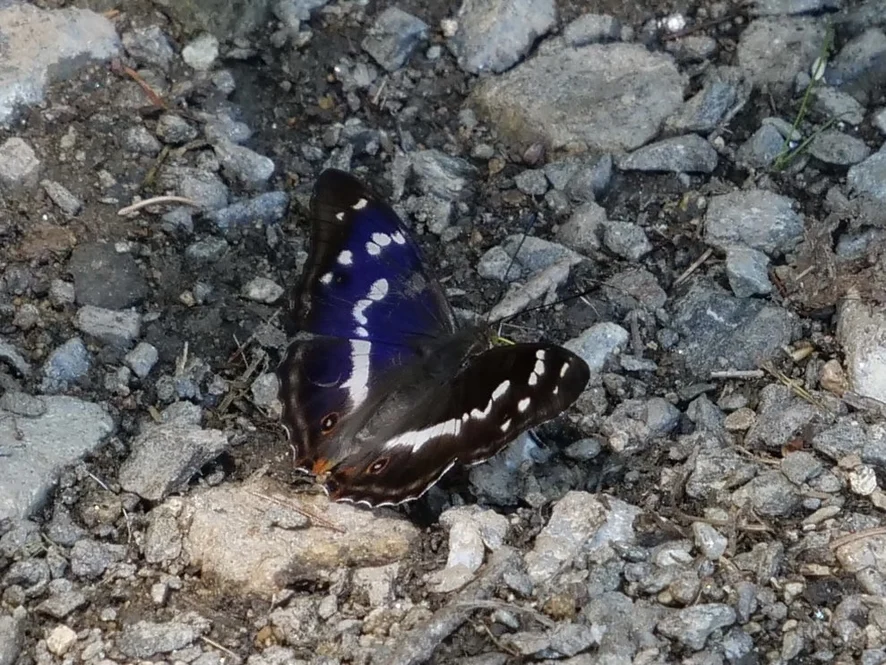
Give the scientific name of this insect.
Apatura iris
